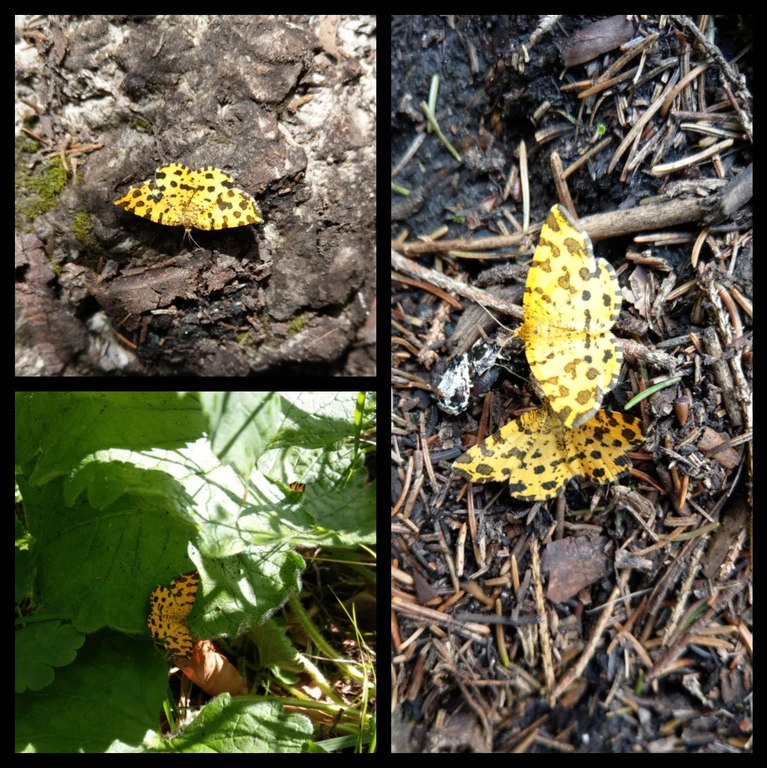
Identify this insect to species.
Pseudopanthera macularia
